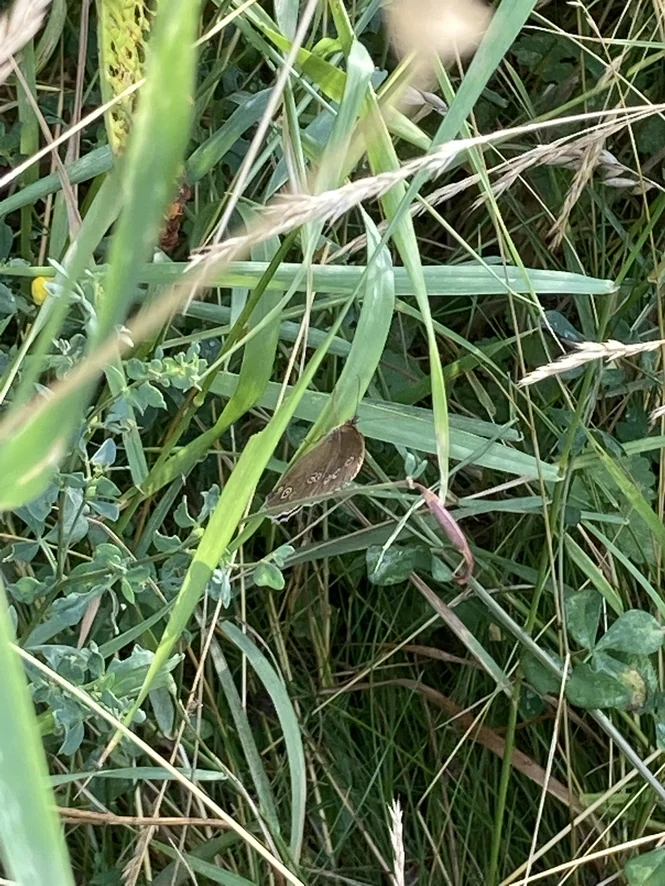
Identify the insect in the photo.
Aphantopus hyperantus
